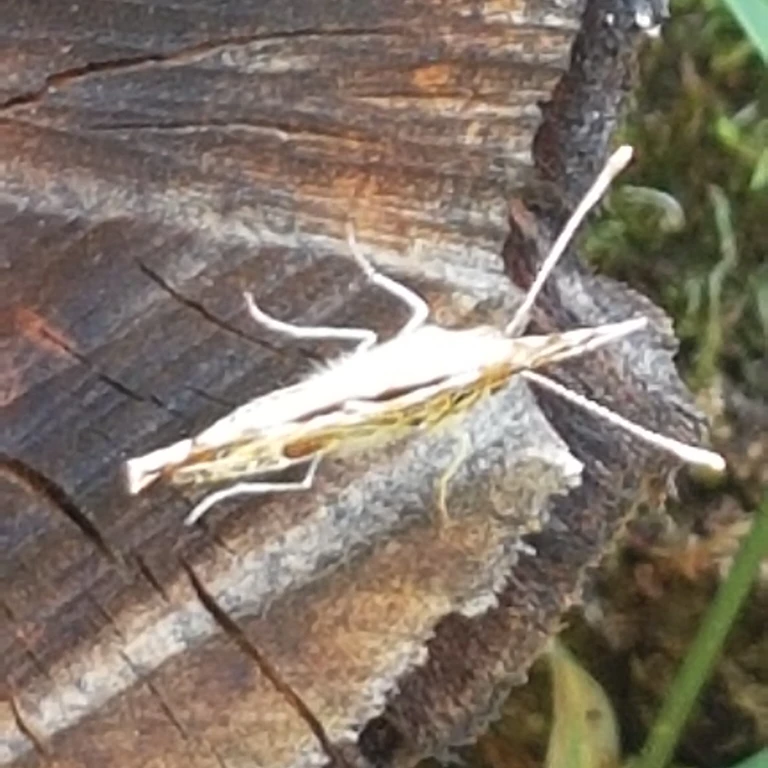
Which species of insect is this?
Araschnia levana
